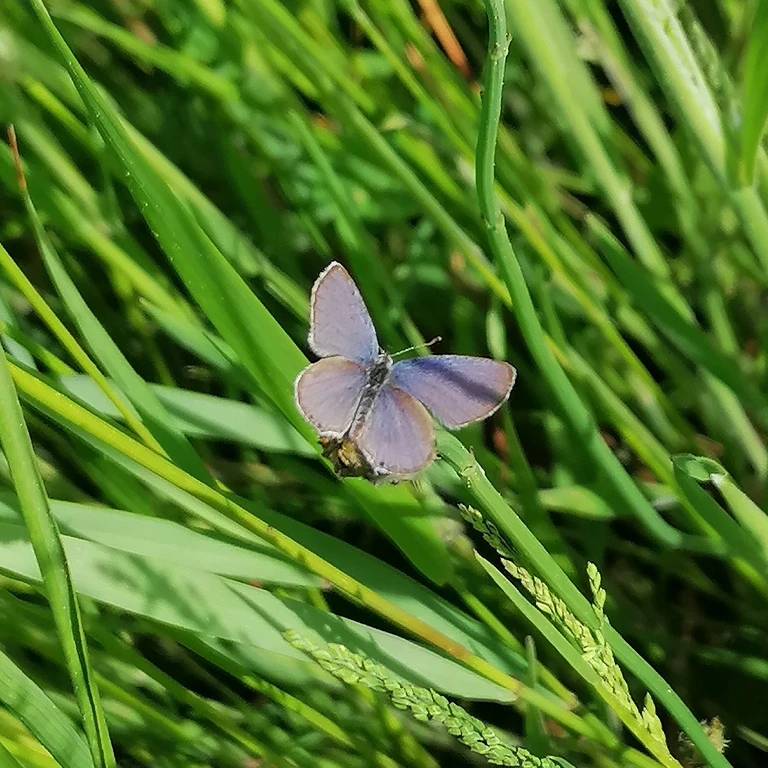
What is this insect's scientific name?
Cupido argiades (also Elkalyce argiades)
